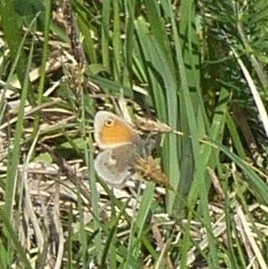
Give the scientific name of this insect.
Coenonympha pamphilus
